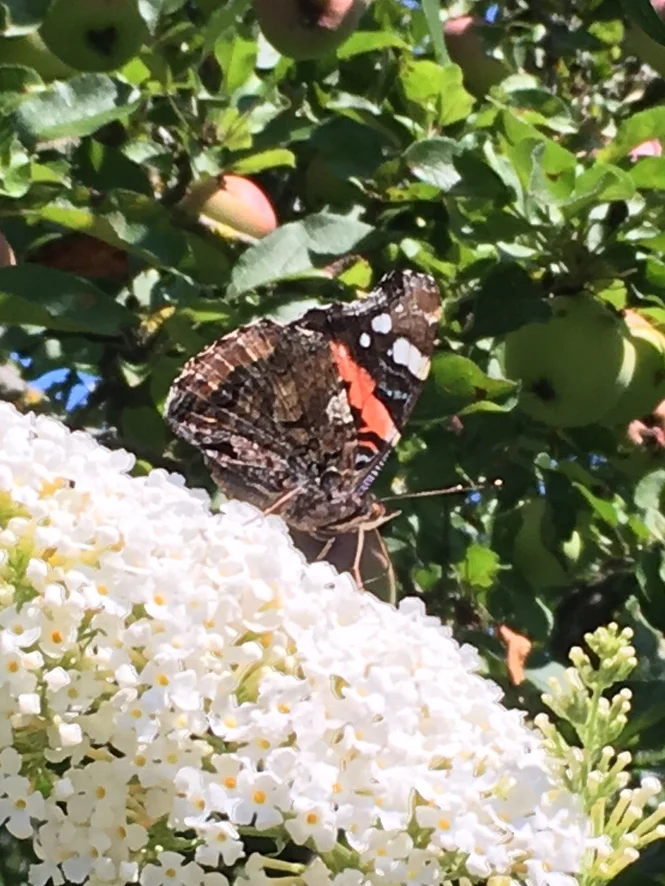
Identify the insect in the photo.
Vanessa atalanta
